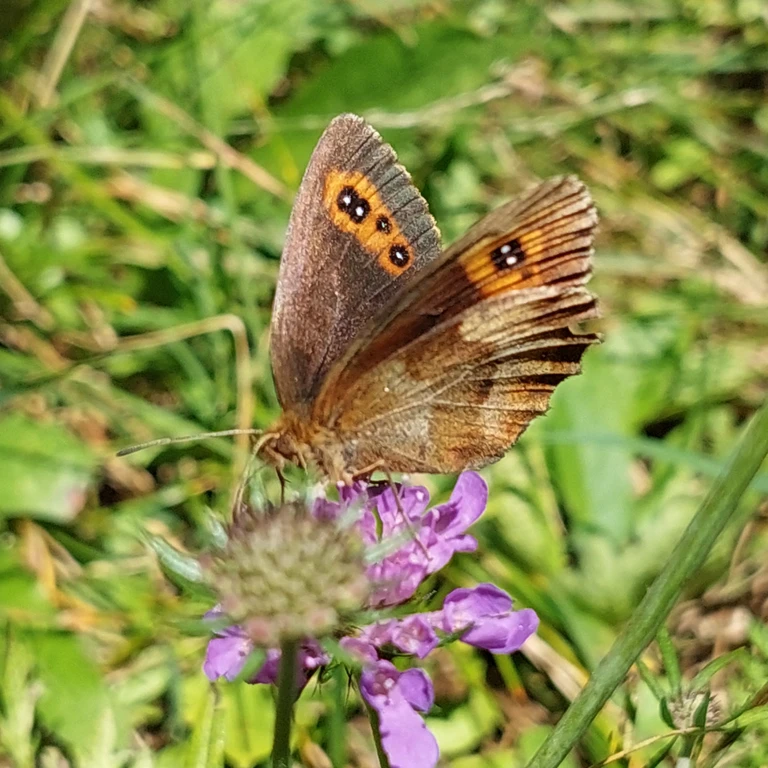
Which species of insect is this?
Erebia aethiops
